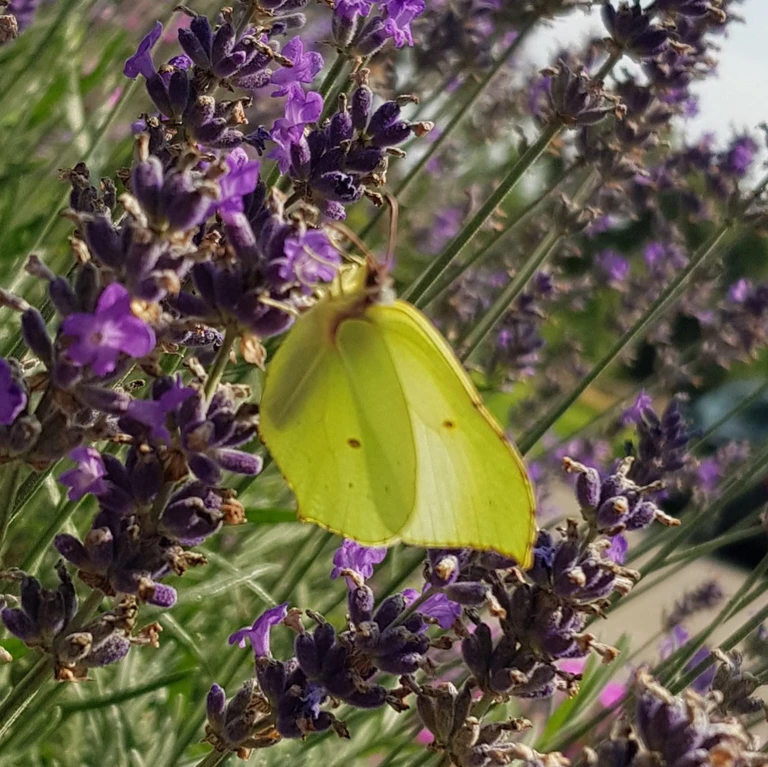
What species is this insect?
Gonepteryx rhamni
